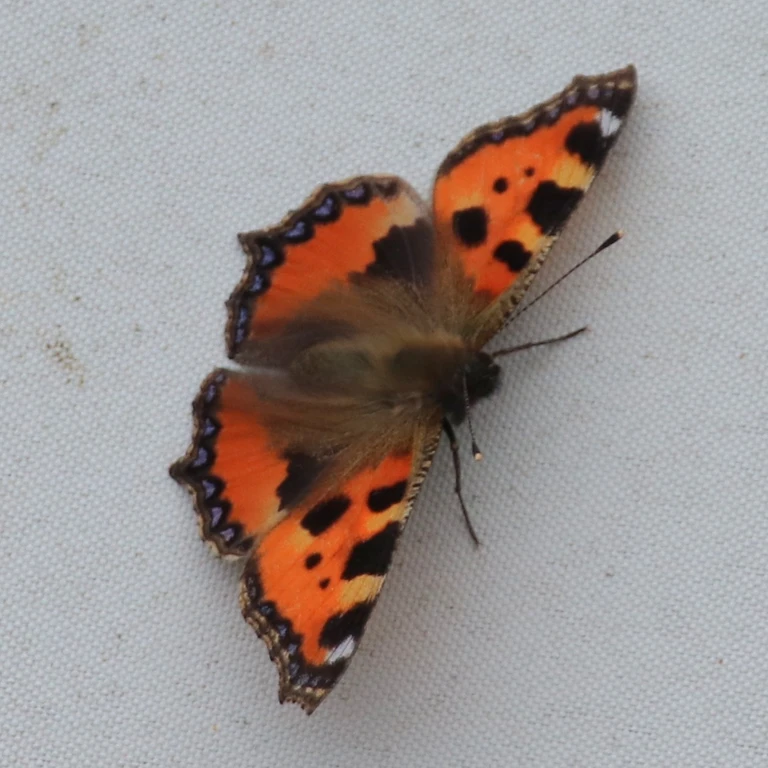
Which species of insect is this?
Aglais urticae
